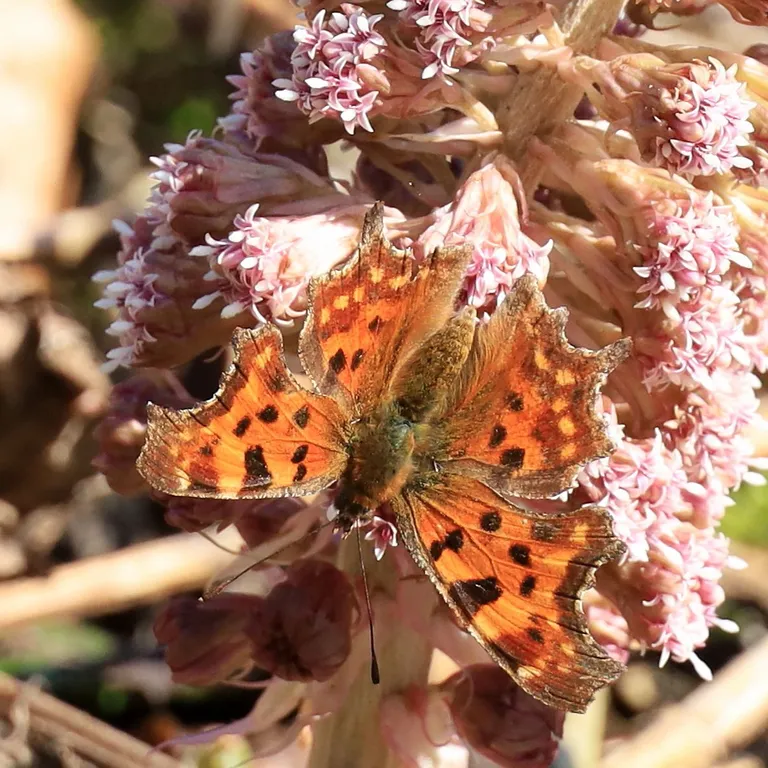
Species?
Polygonia c-album
